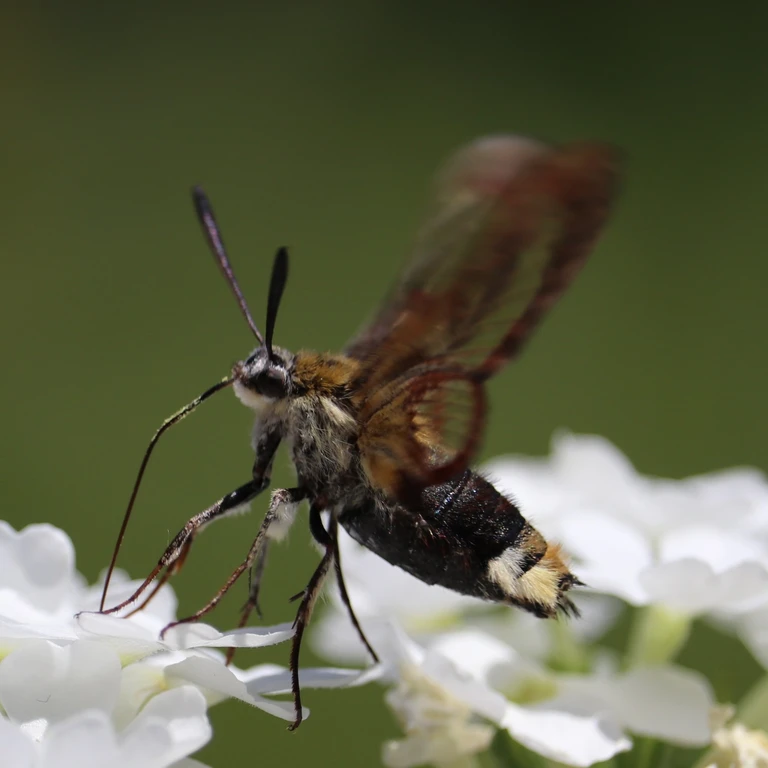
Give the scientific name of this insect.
Hemaris fuciformis
